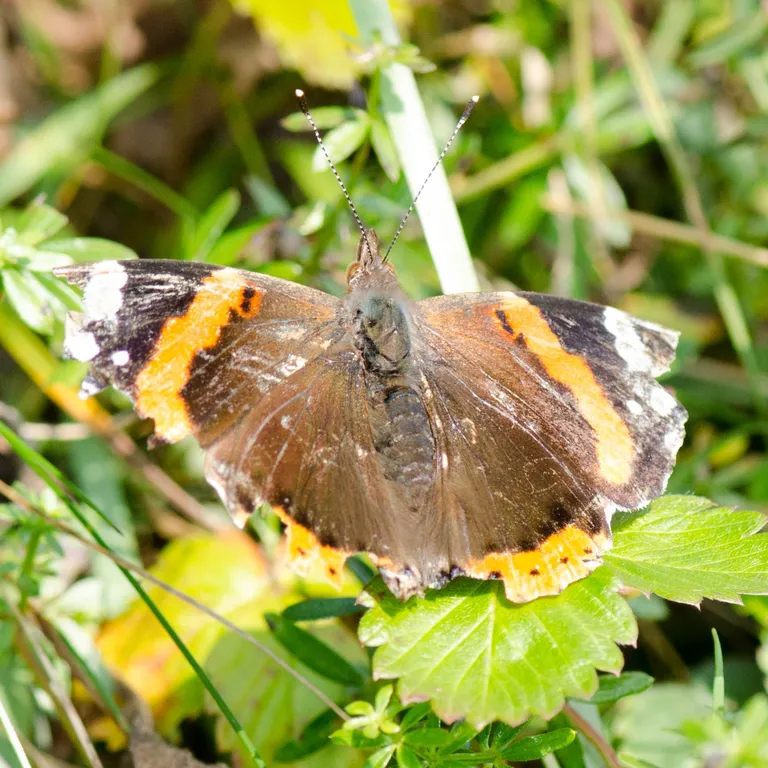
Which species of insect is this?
Vanessa atalanta
